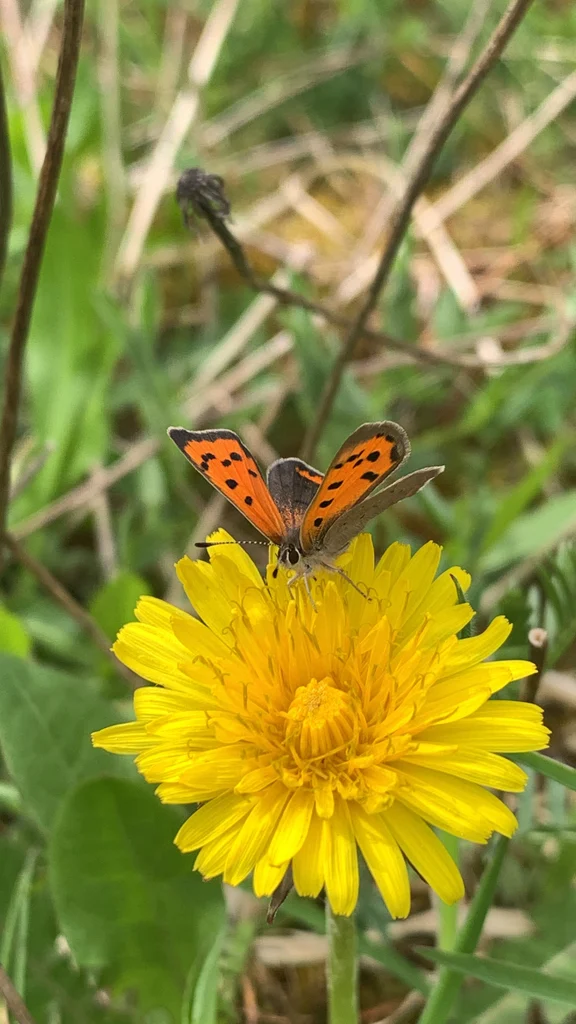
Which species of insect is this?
Lycaena phlaeas
